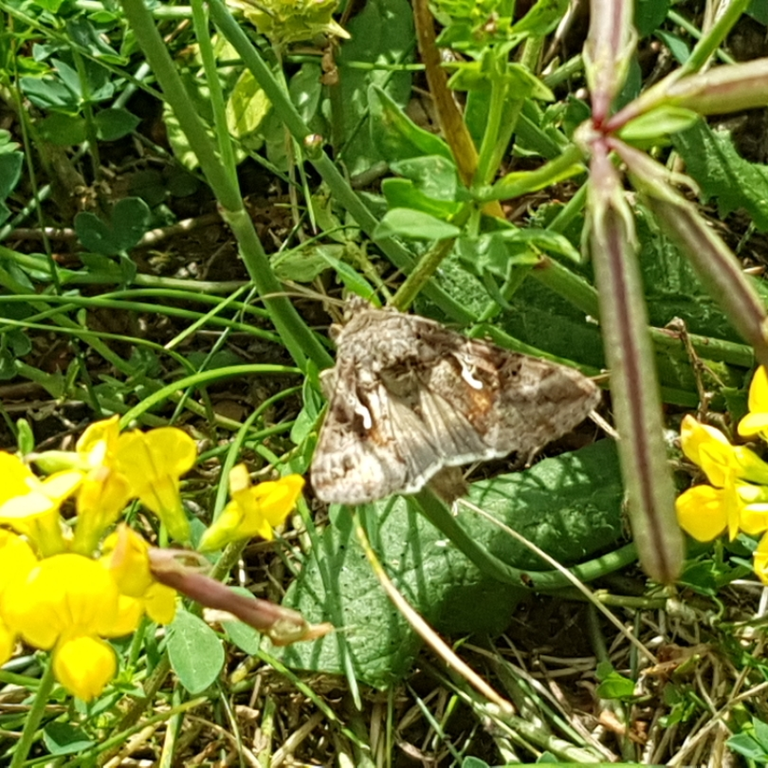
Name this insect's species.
Autographa gamma
